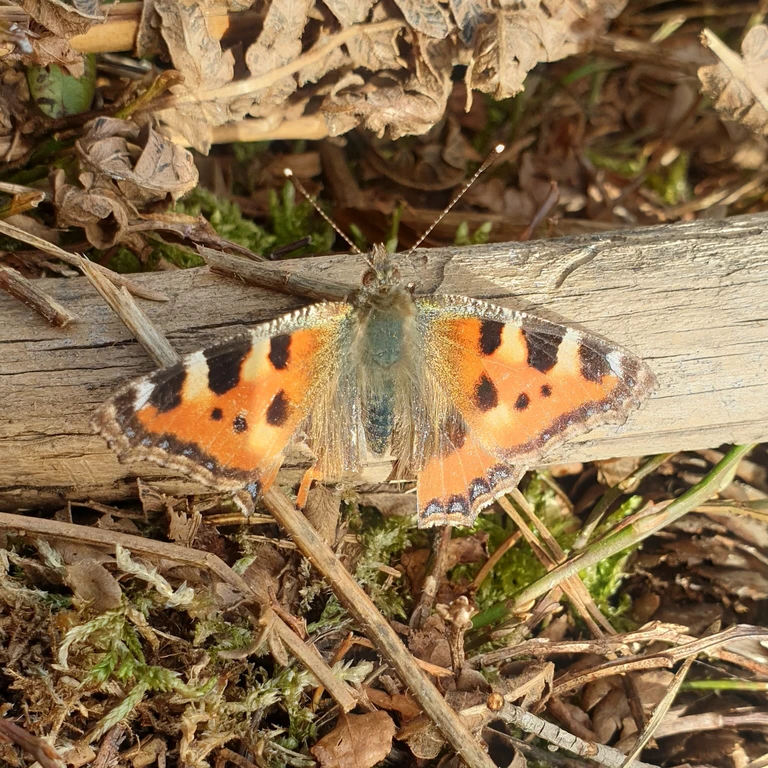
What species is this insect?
Aglais urticae
